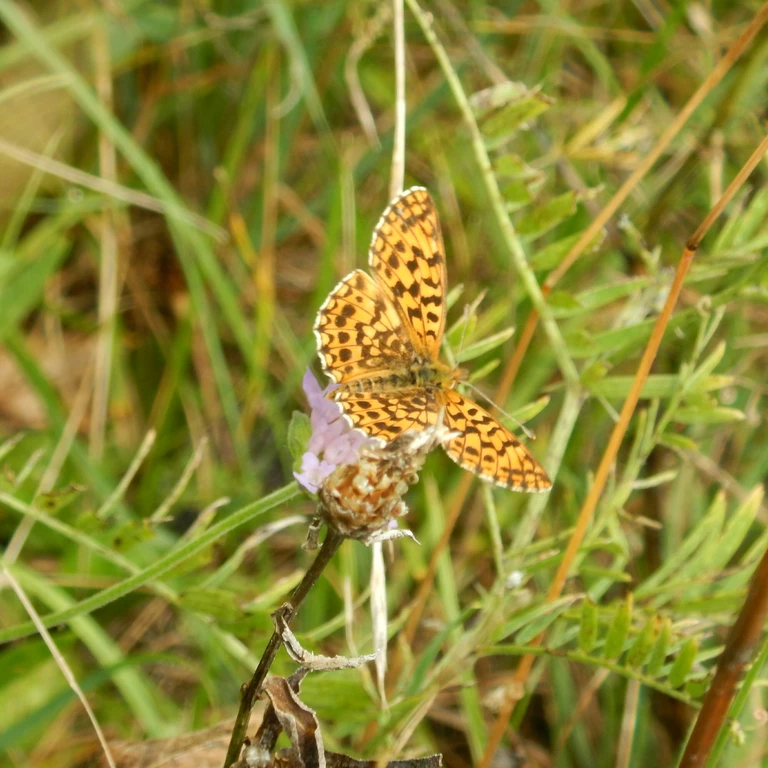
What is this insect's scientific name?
Boloria dia
